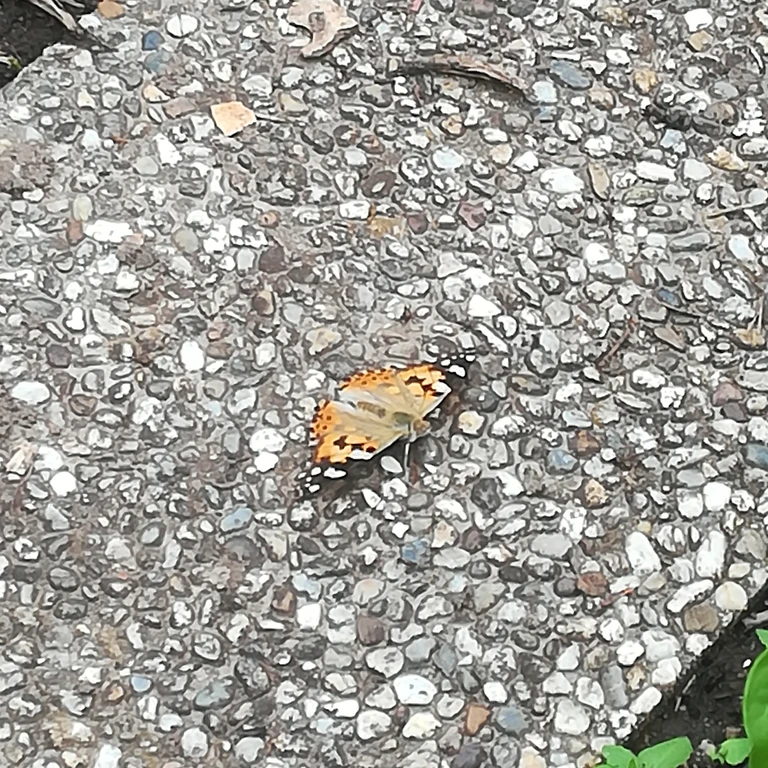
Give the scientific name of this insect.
Vanessa cardui
